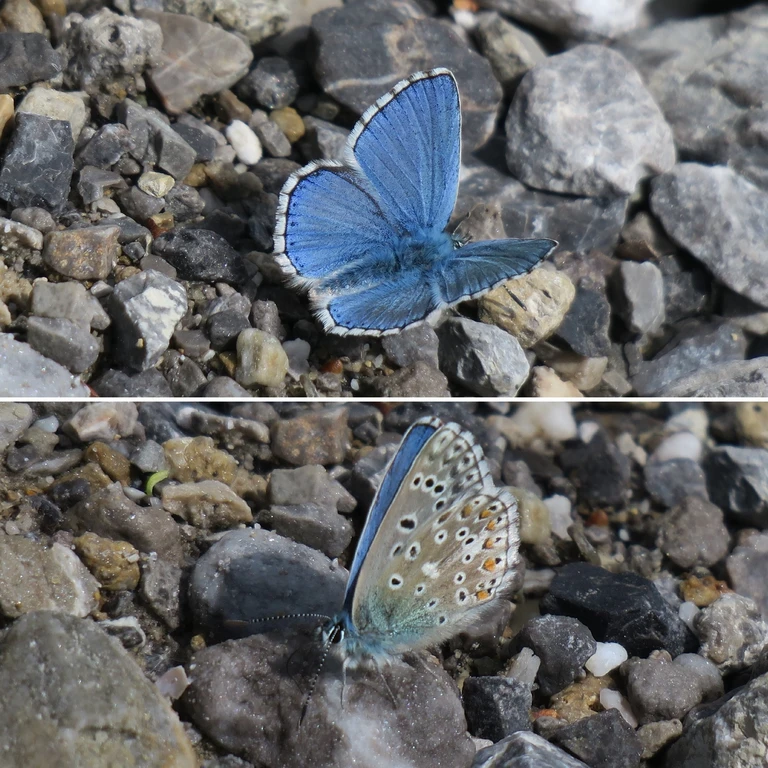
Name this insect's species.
Lysandra bellargus
